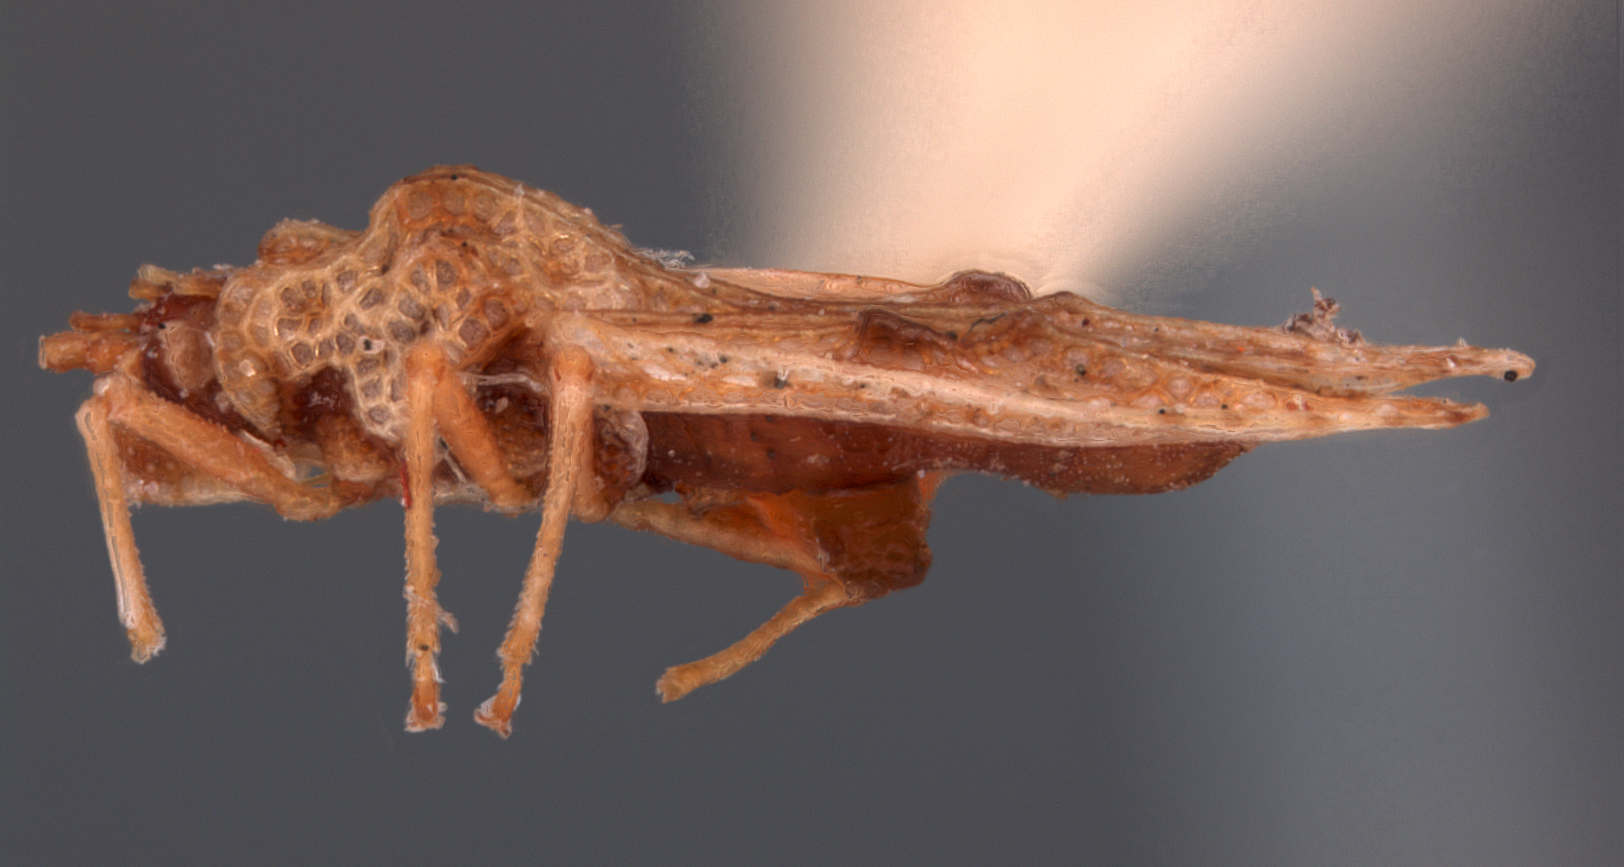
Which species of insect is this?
Monanthia ainsliei
